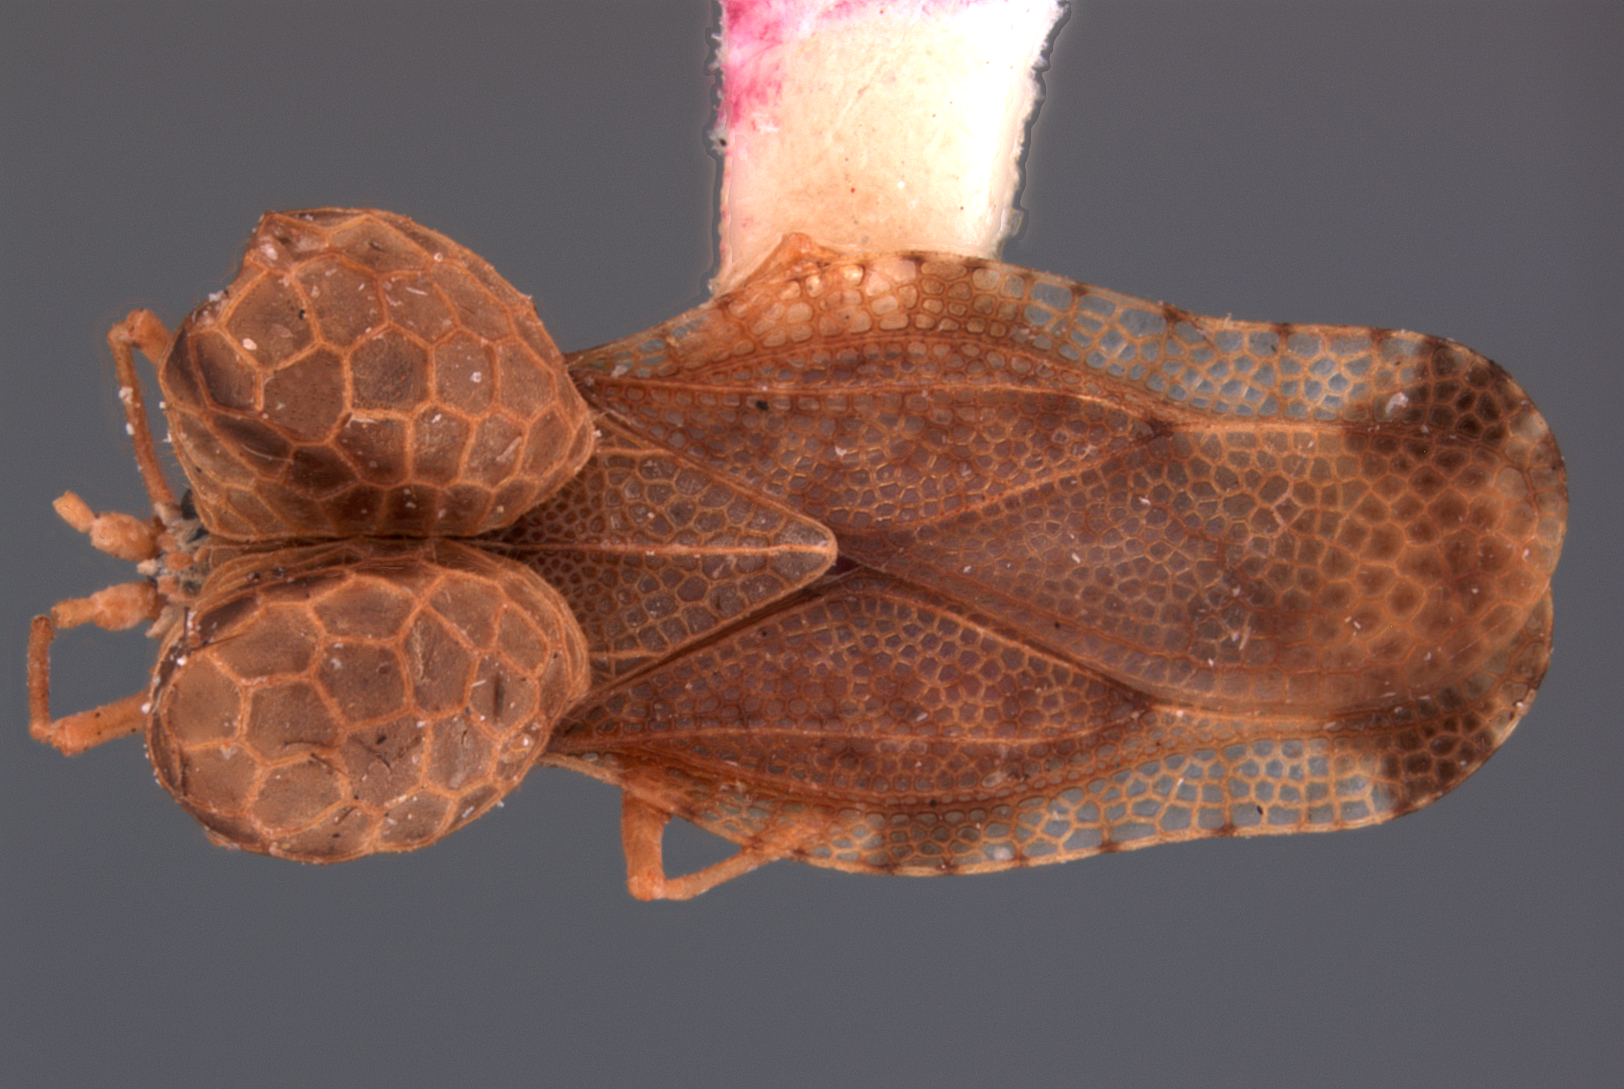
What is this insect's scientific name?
Penottus oresbius
